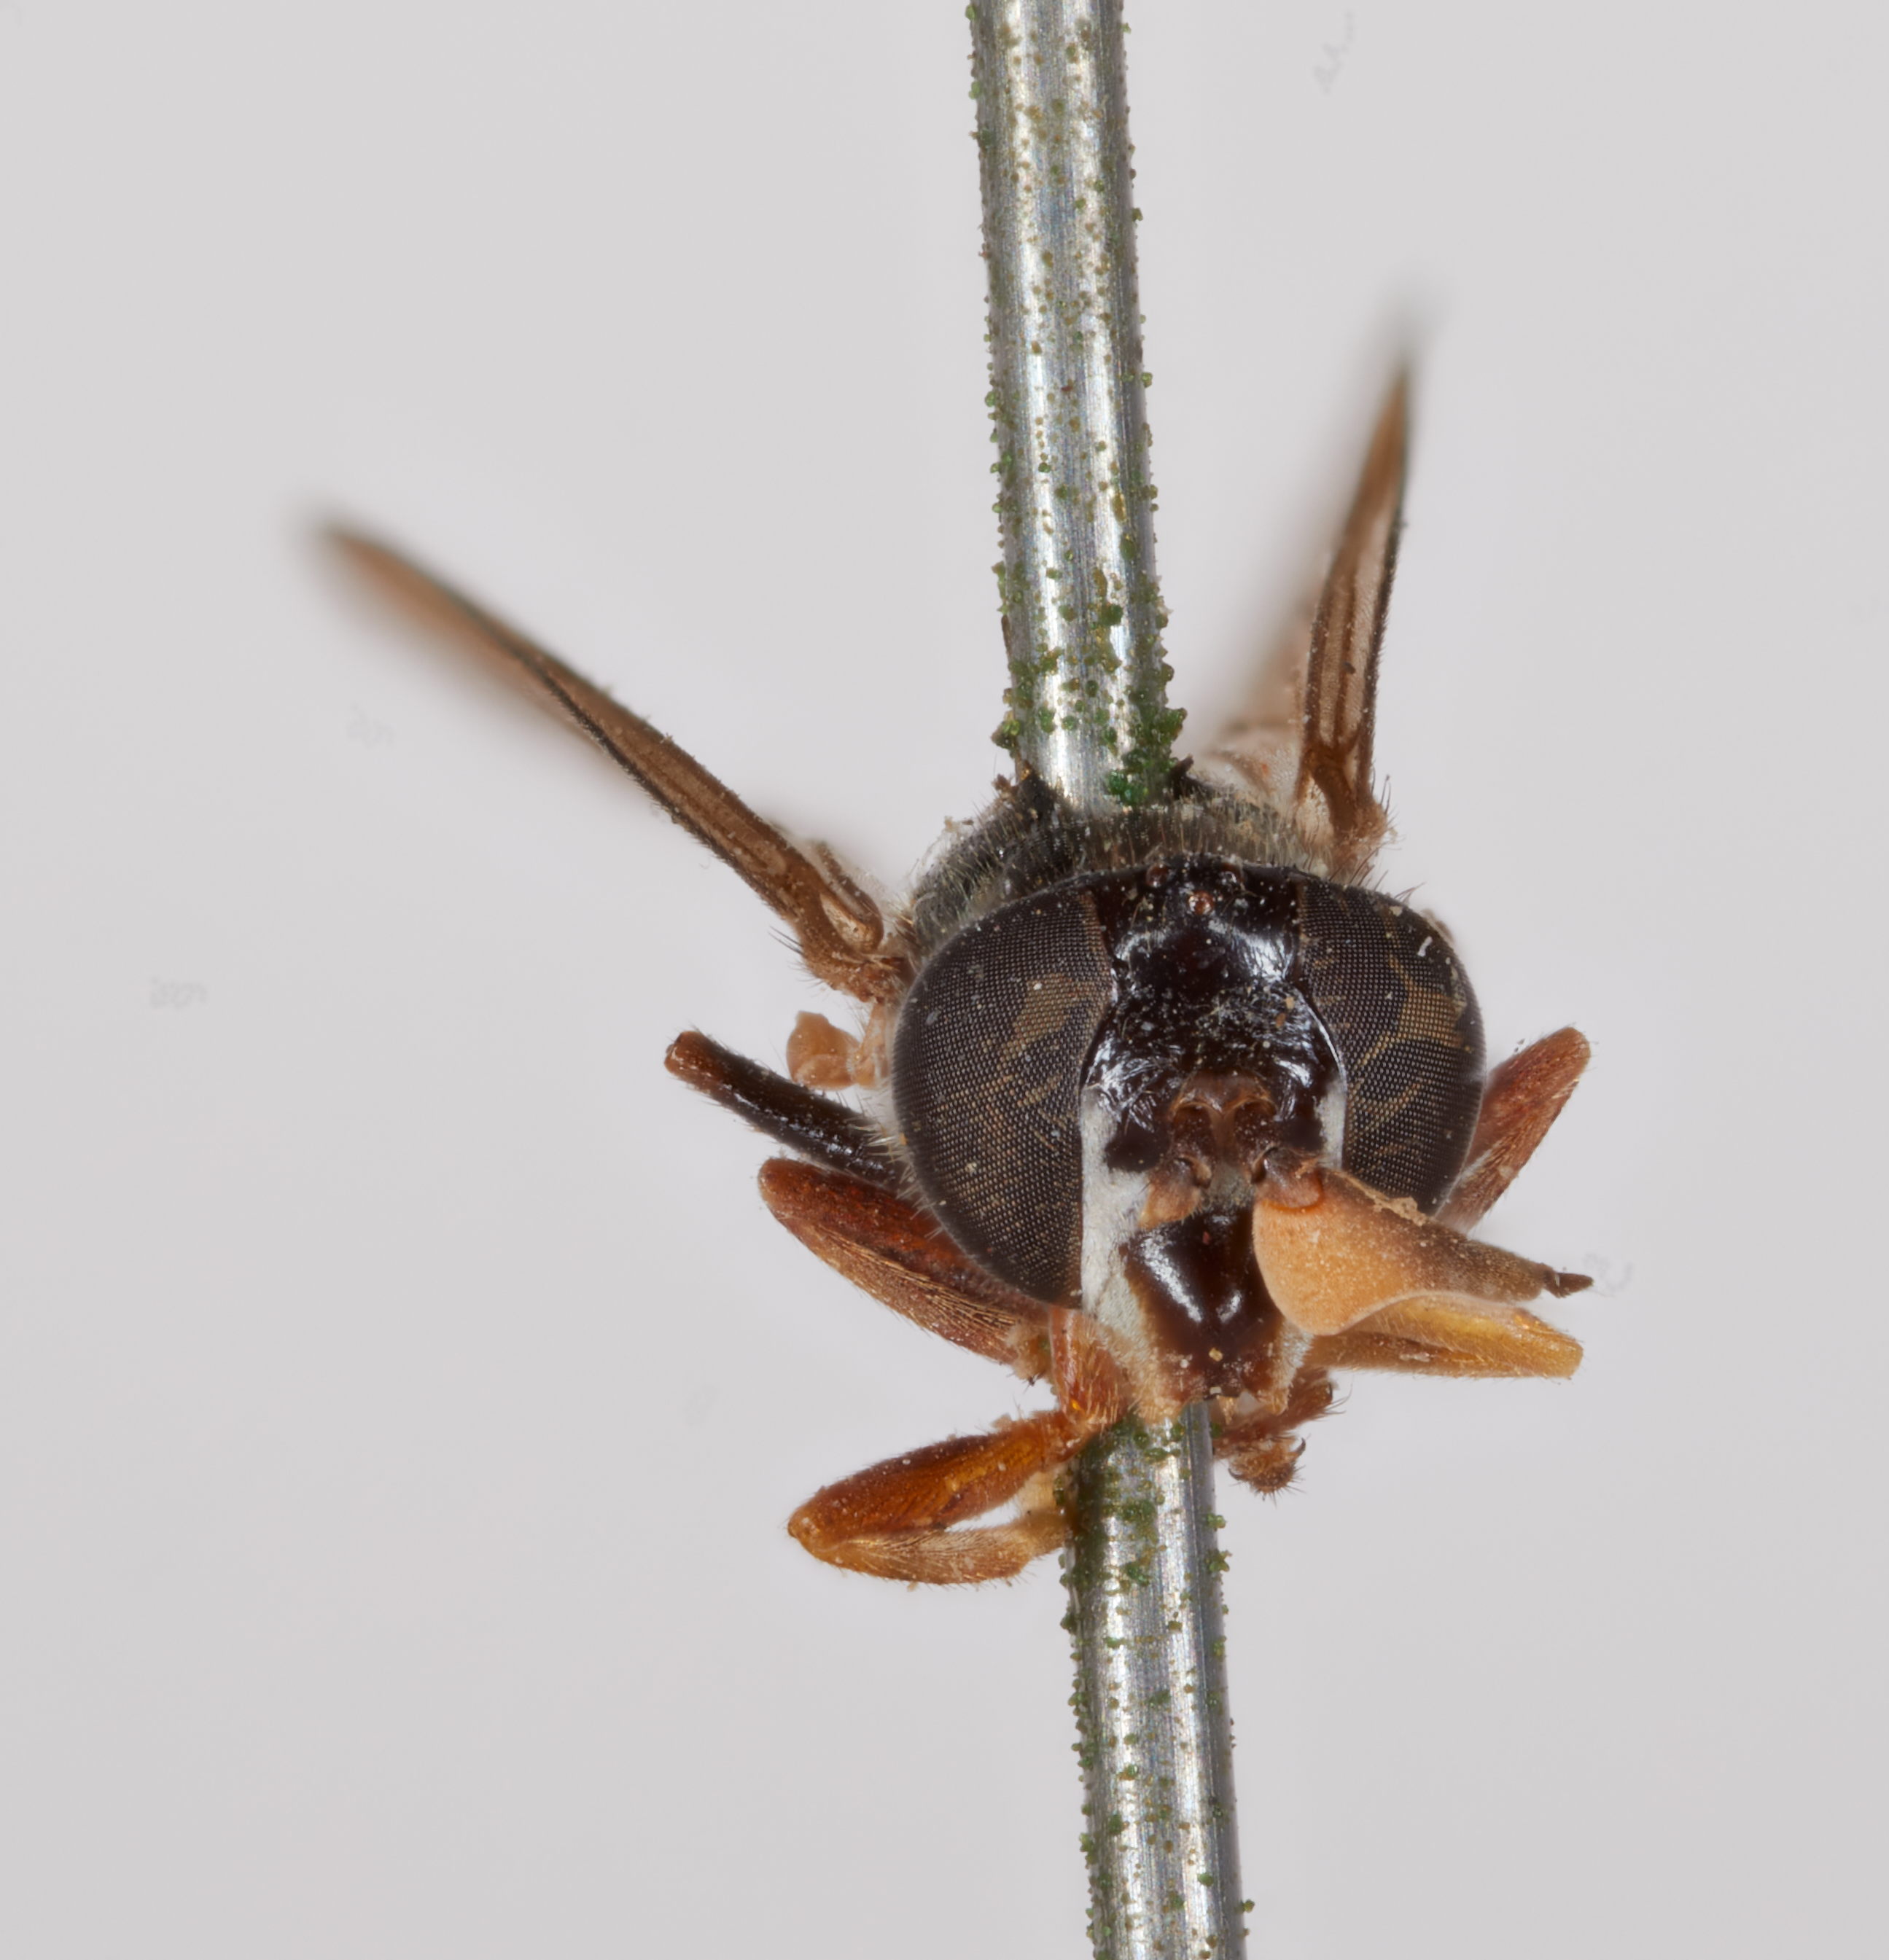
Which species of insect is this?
Euceratomyia pergandei
